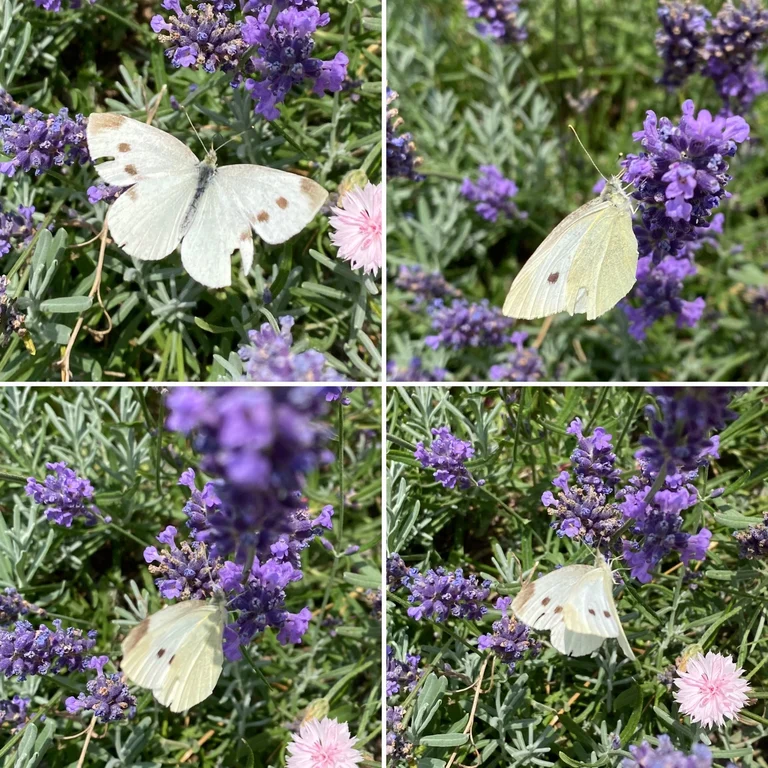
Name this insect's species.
Pieris rapae
